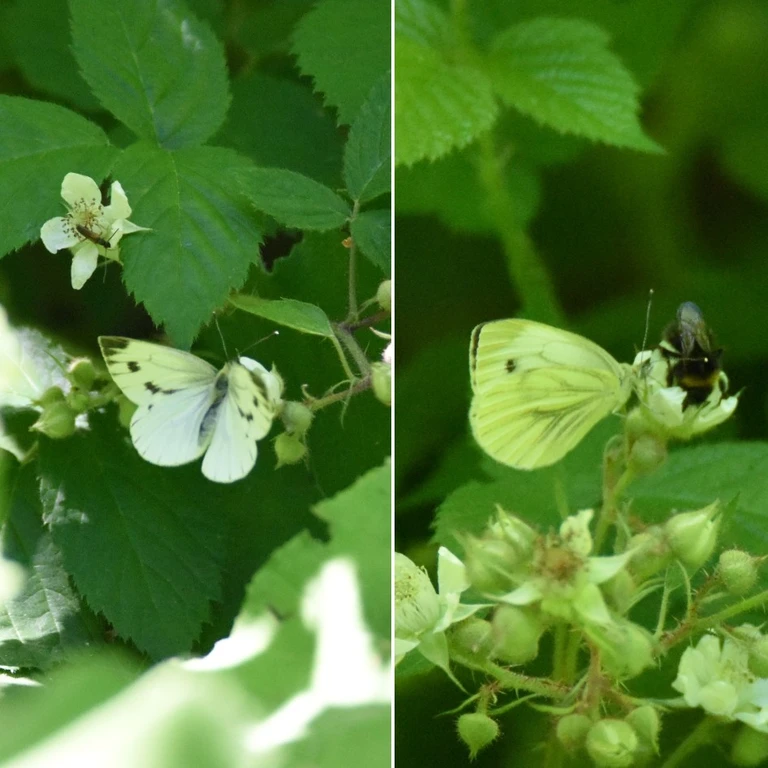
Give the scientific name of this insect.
Pieris napi
